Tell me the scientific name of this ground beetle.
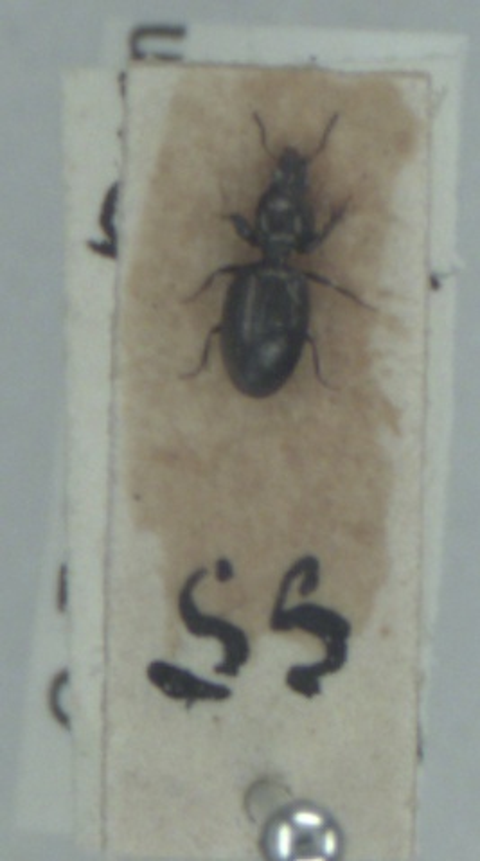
Dyschirius tristis
